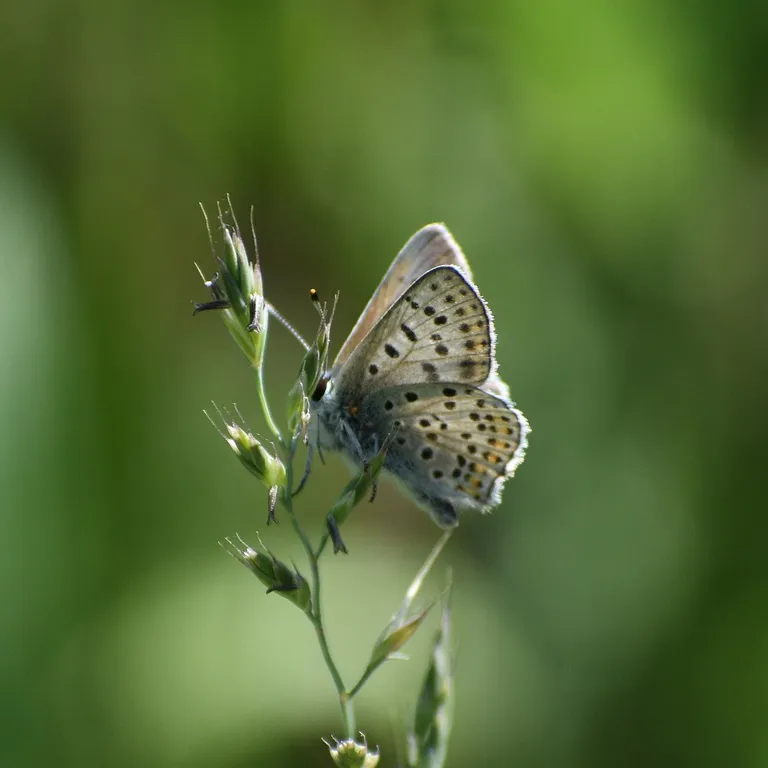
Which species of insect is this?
Lycaena tityrus (also Loweia tityrus)
